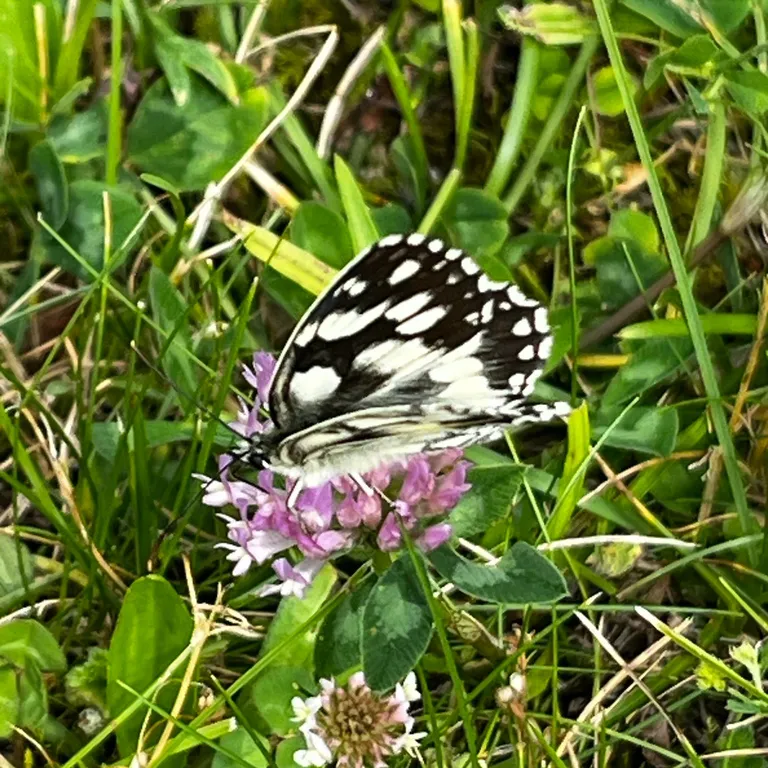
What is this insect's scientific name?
Melanargia galathea
